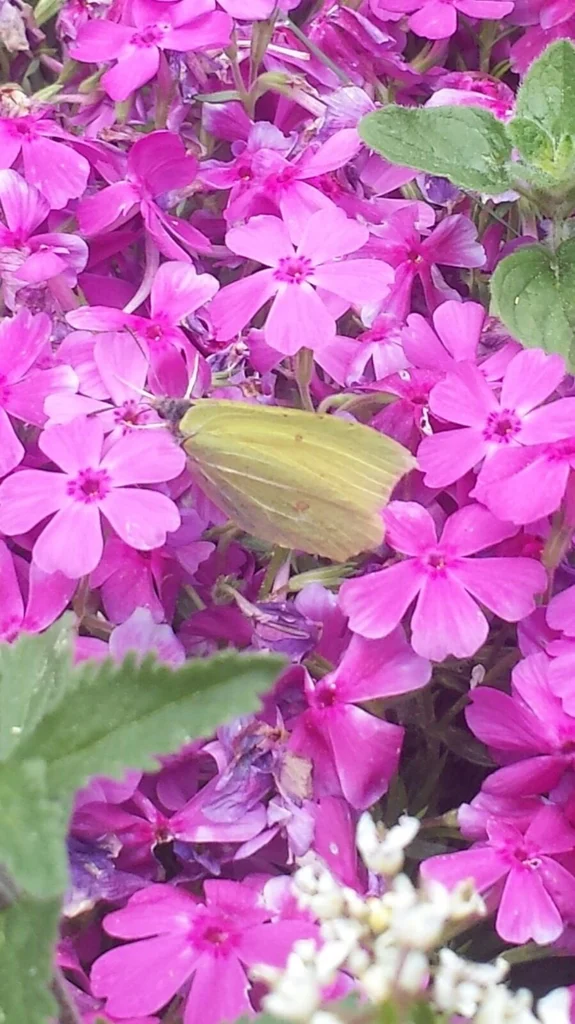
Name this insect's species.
Gonepteryx rhamni
